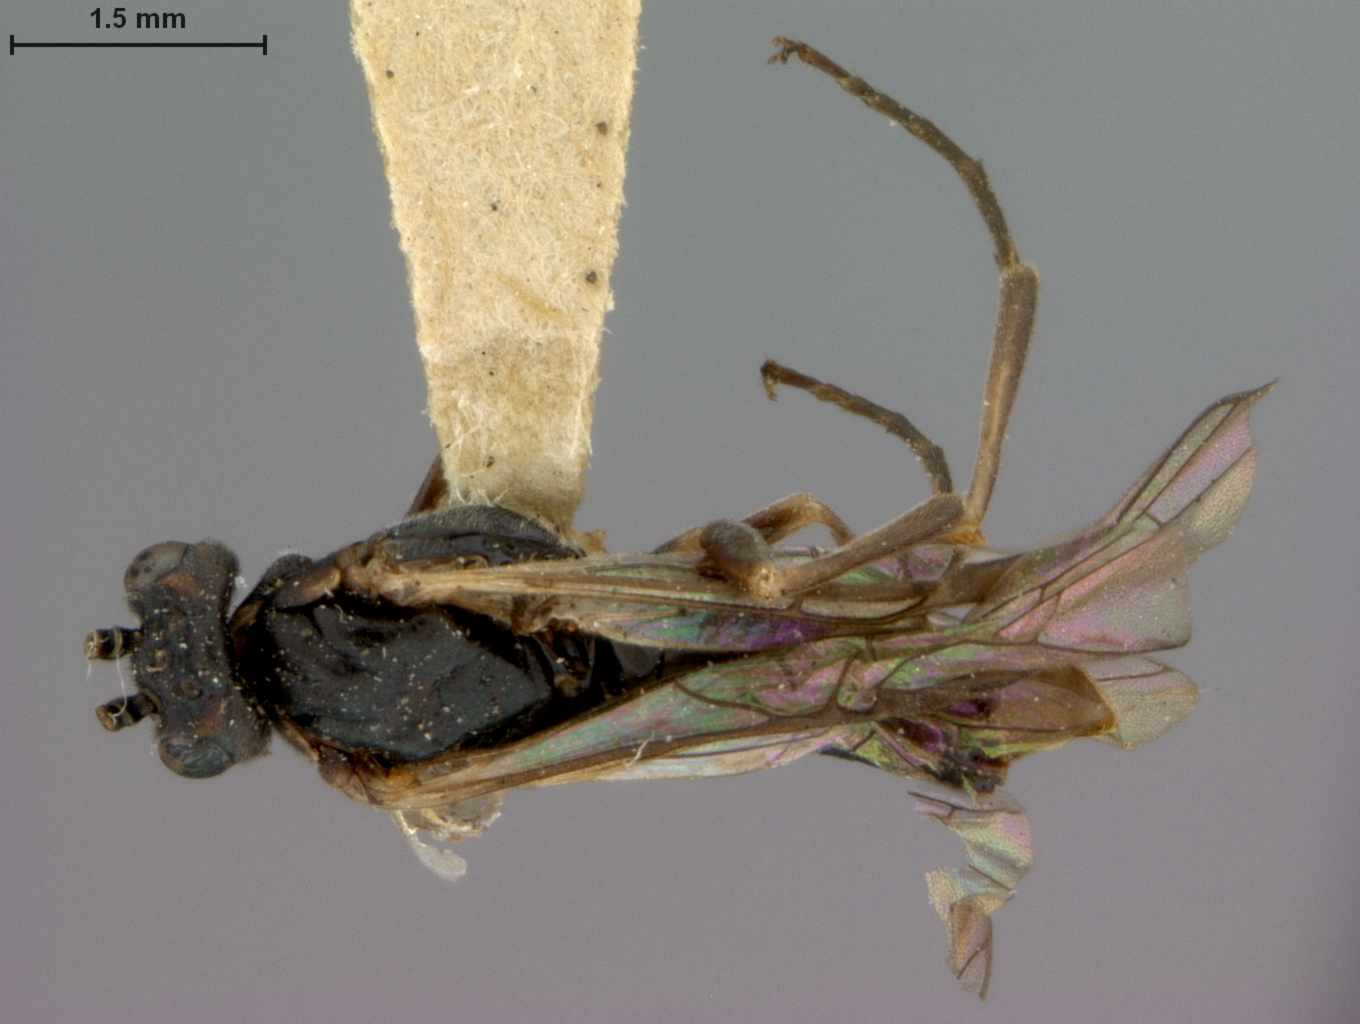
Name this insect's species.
Amauronematus cooki
